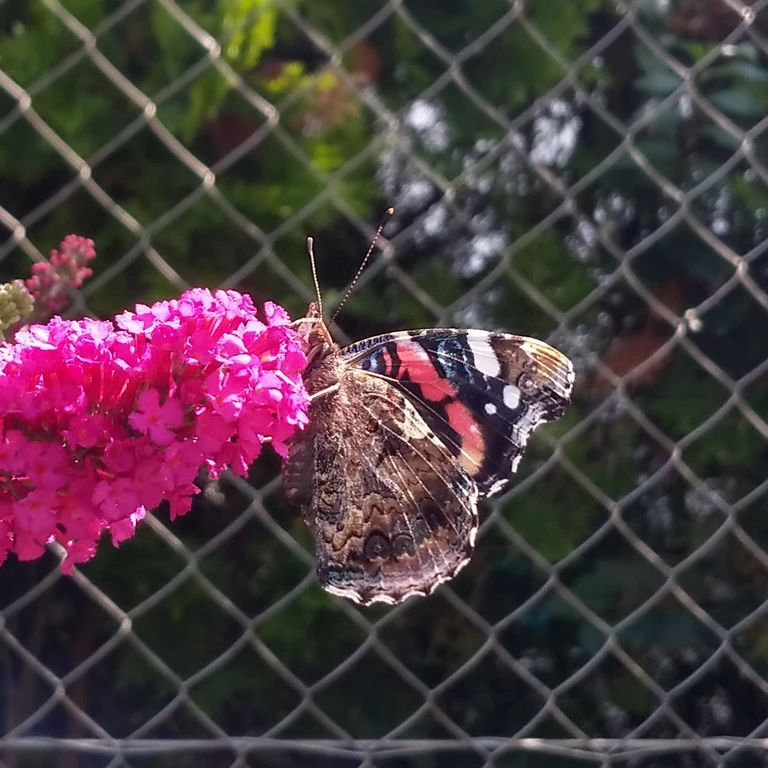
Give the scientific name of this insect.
Vanessa atalanta
